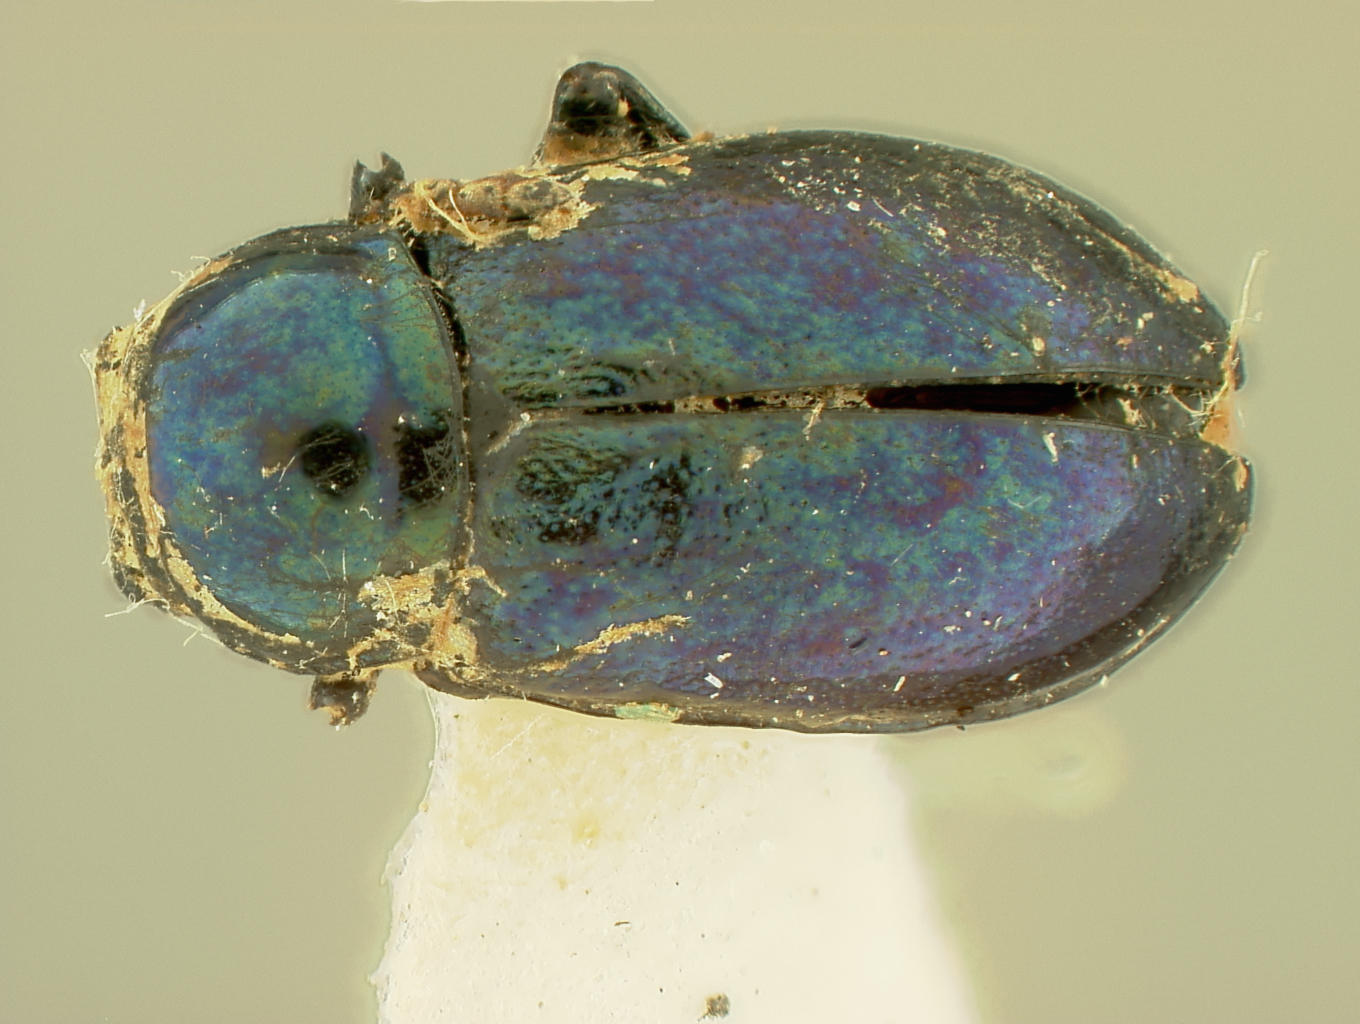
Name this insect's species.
Altica blancasi
